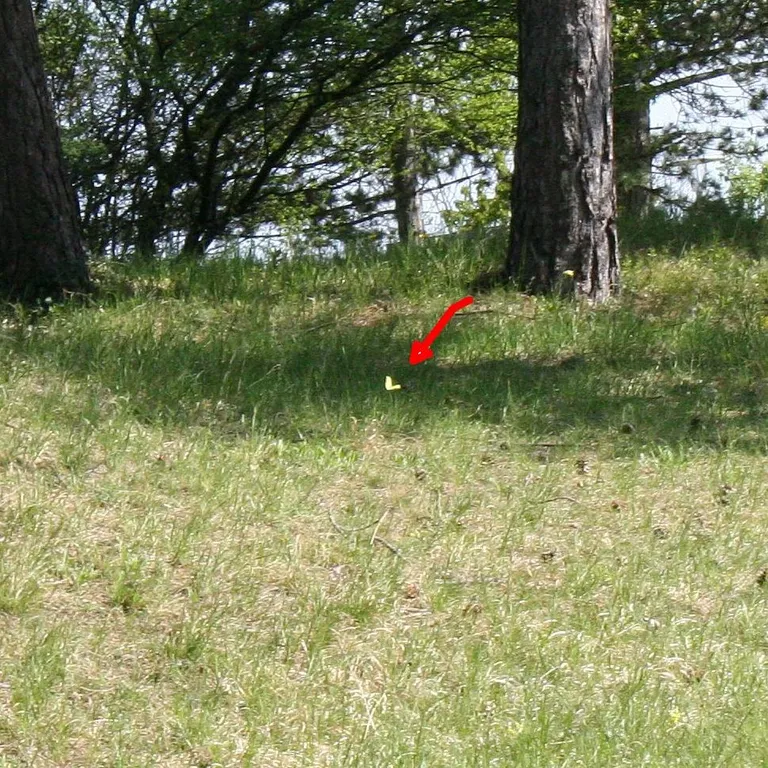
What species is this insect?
Gonepteryx rhamni
